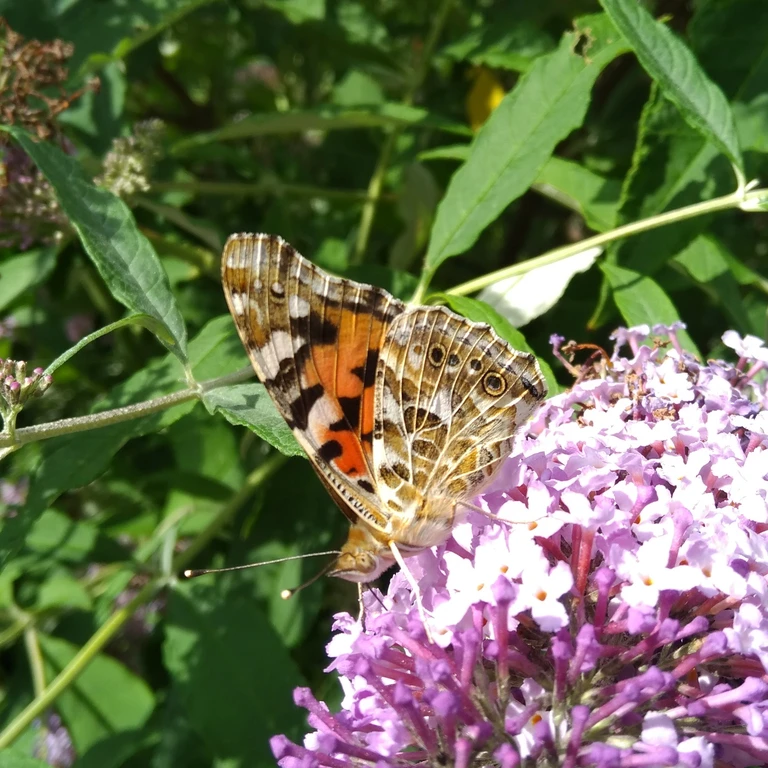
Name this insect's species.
Vanessa cardui
